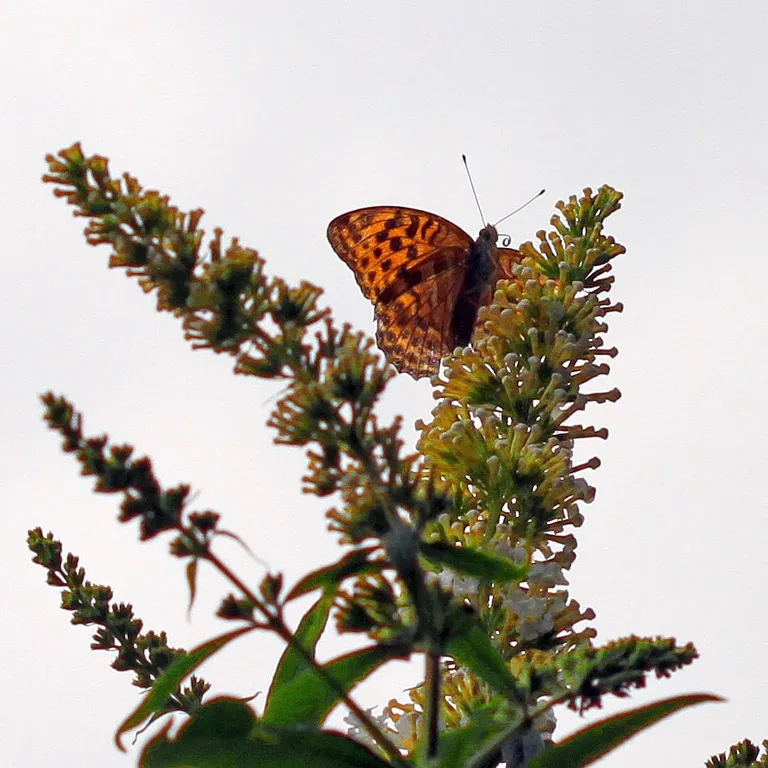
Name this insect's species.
Argynnis paphia
